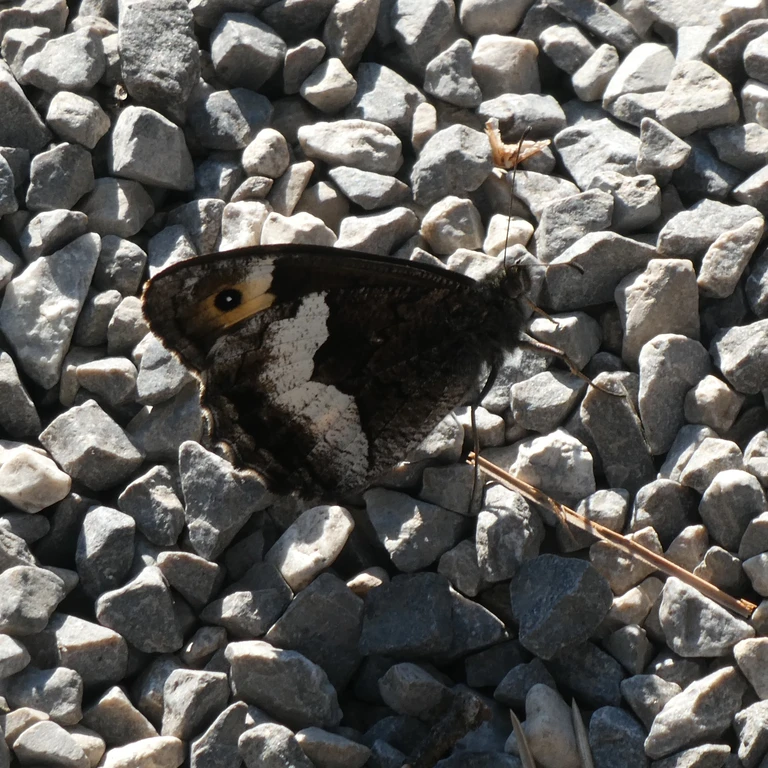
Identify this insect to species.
Hipparchia alcyone
